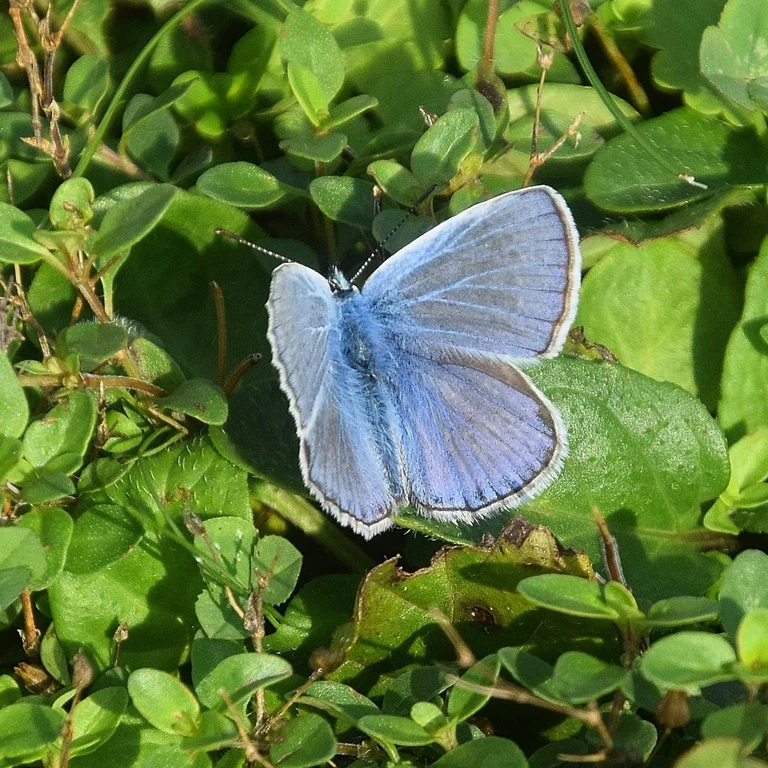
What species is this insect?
Polyommatus icarus
